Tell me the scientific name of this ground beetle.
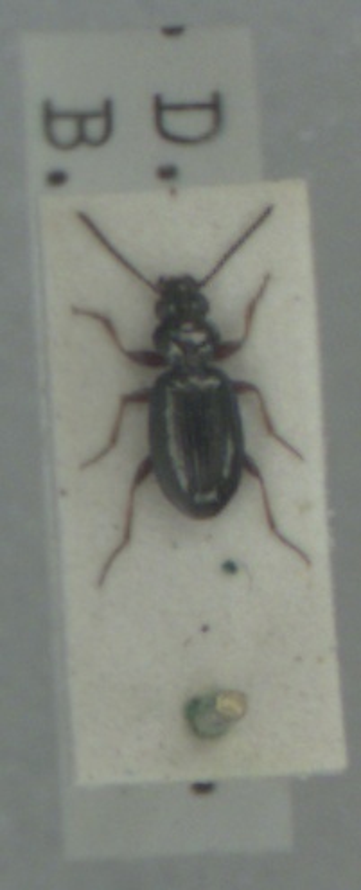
Bembidion lampros
